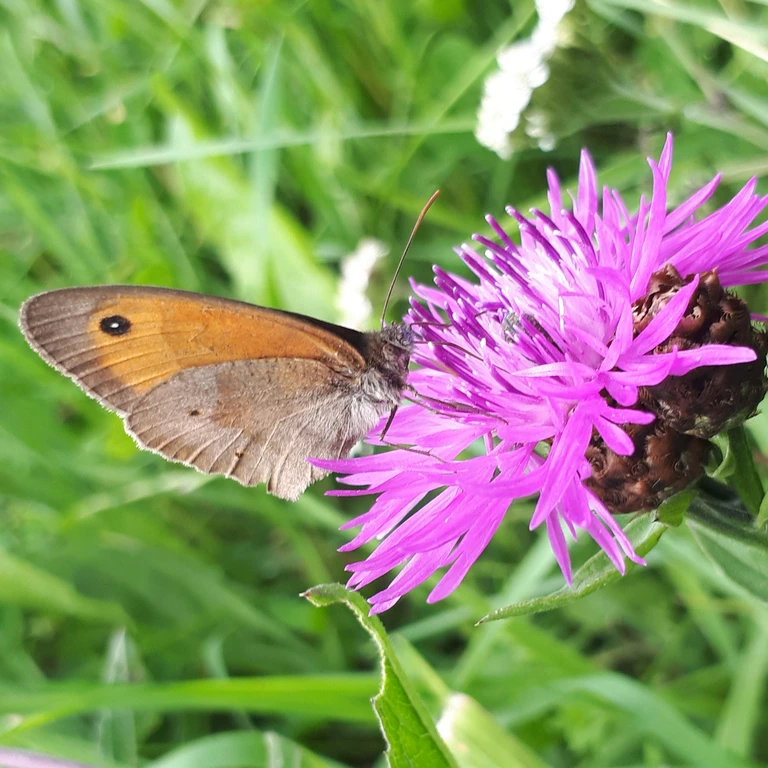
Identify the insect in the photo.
Maniola jurtina
